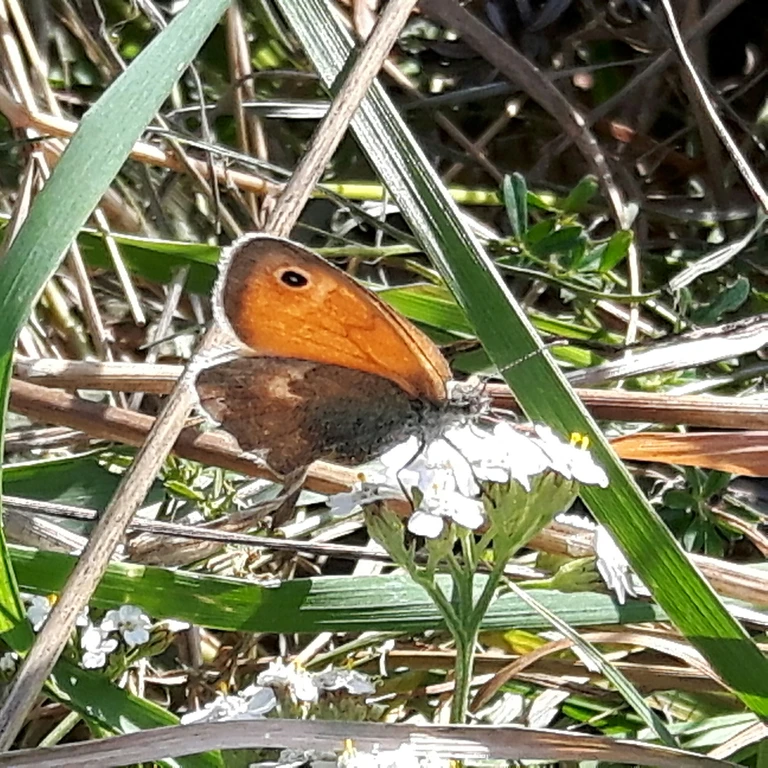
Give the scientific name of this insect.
Coenonympha pamphilus
